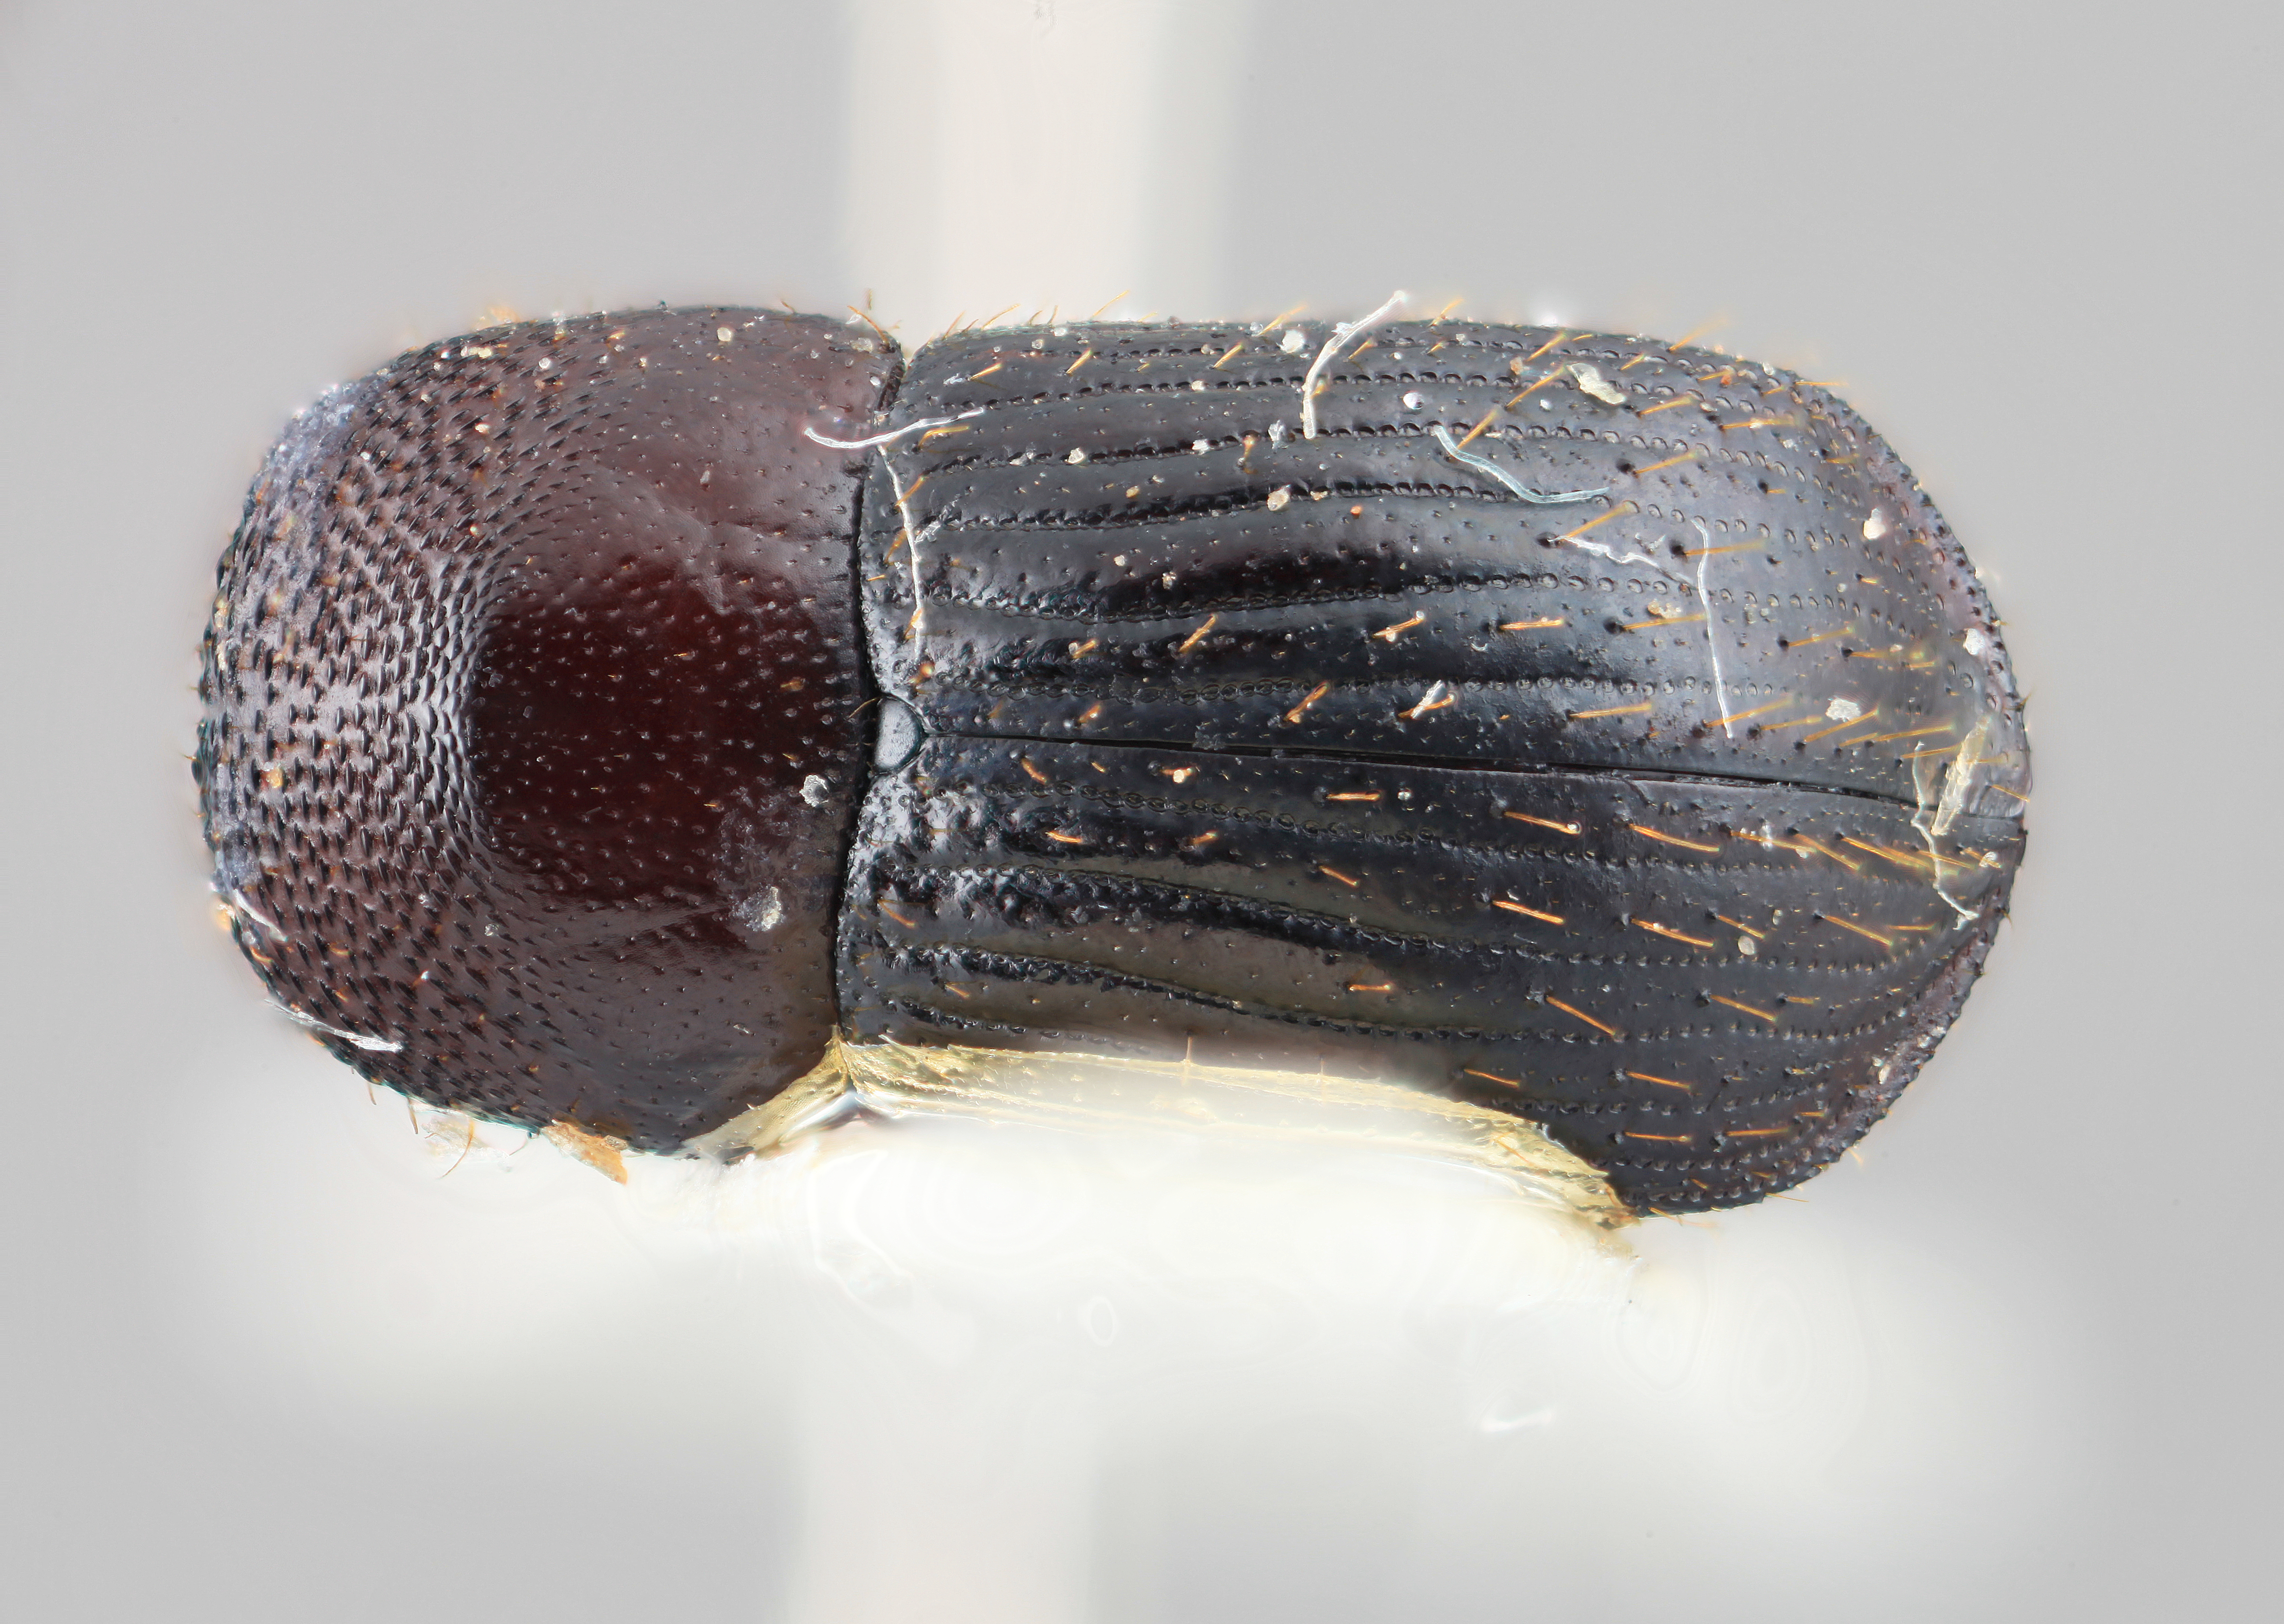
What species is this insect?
Xyleborus mimicus
